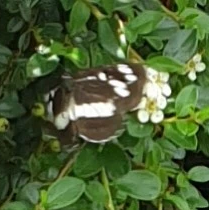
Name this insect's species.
Neptis rivularis
